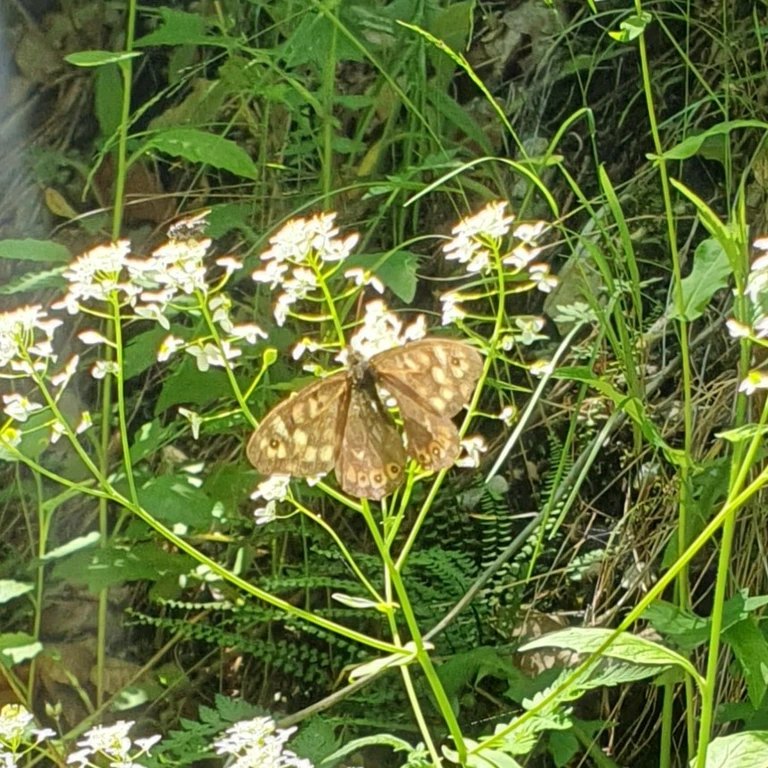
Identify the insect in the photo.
Pararge aegeria
